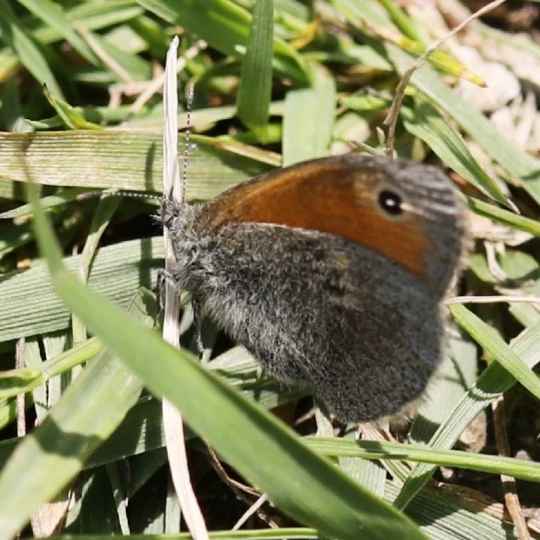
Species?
Coenonympha pamphilus
